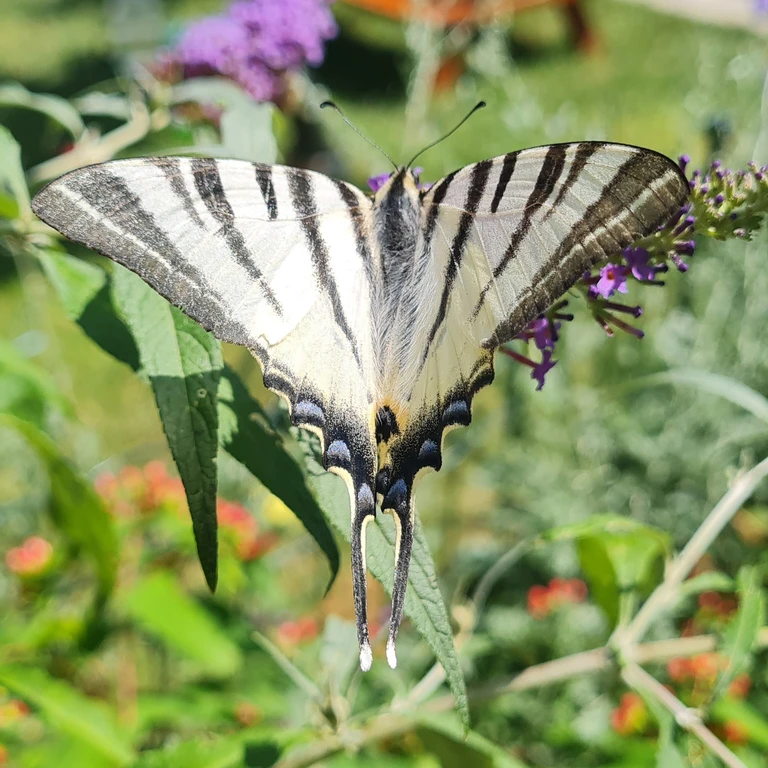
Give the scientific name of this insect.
Iphiclides podalirius
